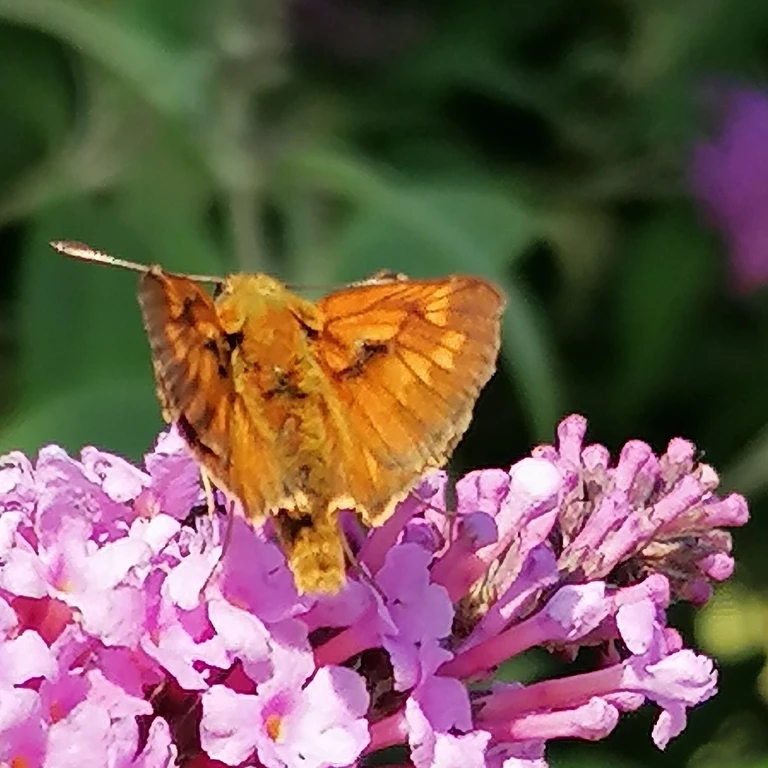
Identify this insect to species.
Ochlodes sylvanus (also Ochlodes venata)
